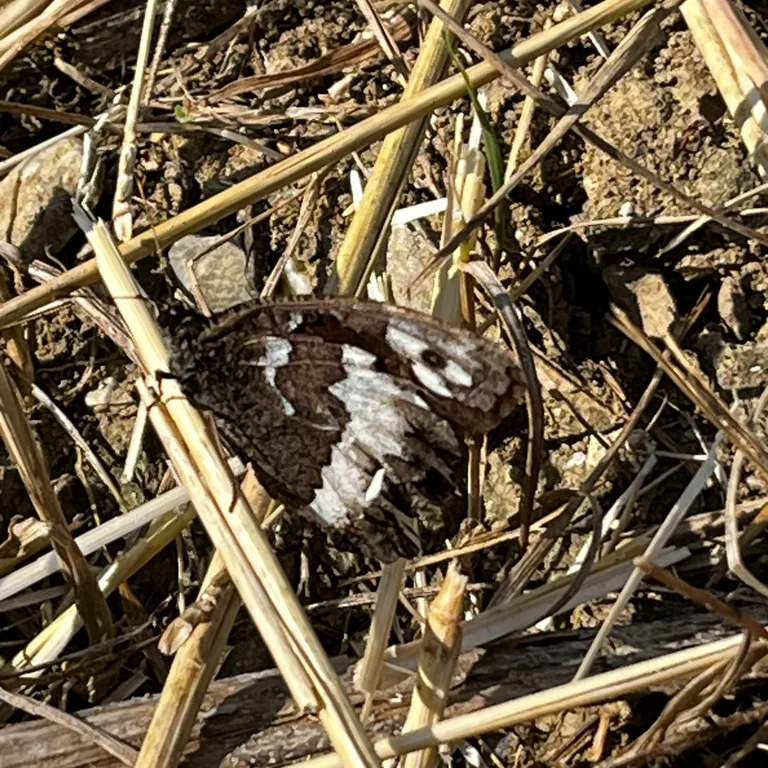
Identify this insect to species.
Brintesia circe
